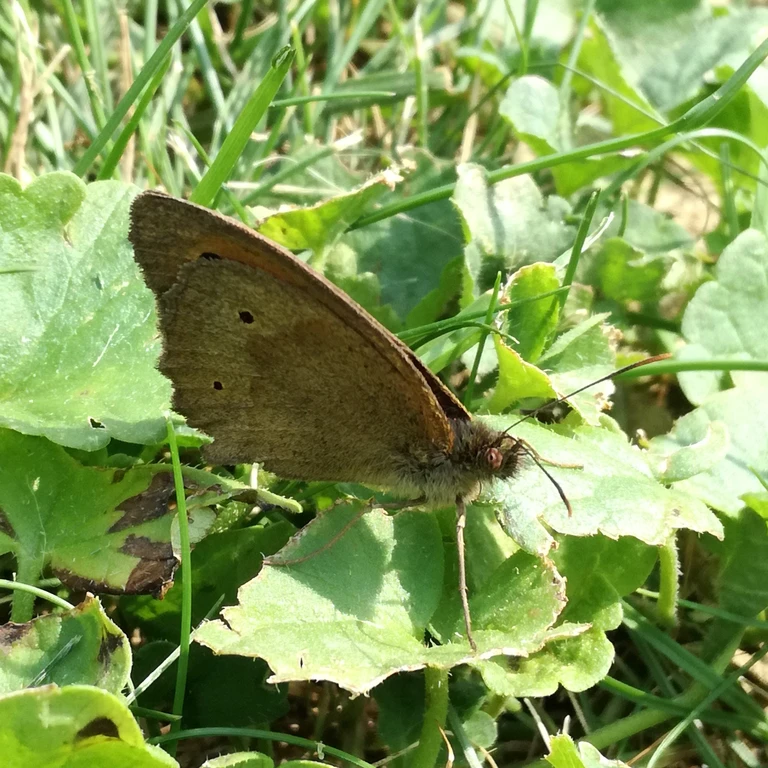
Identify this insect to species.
Maniola jurtina
